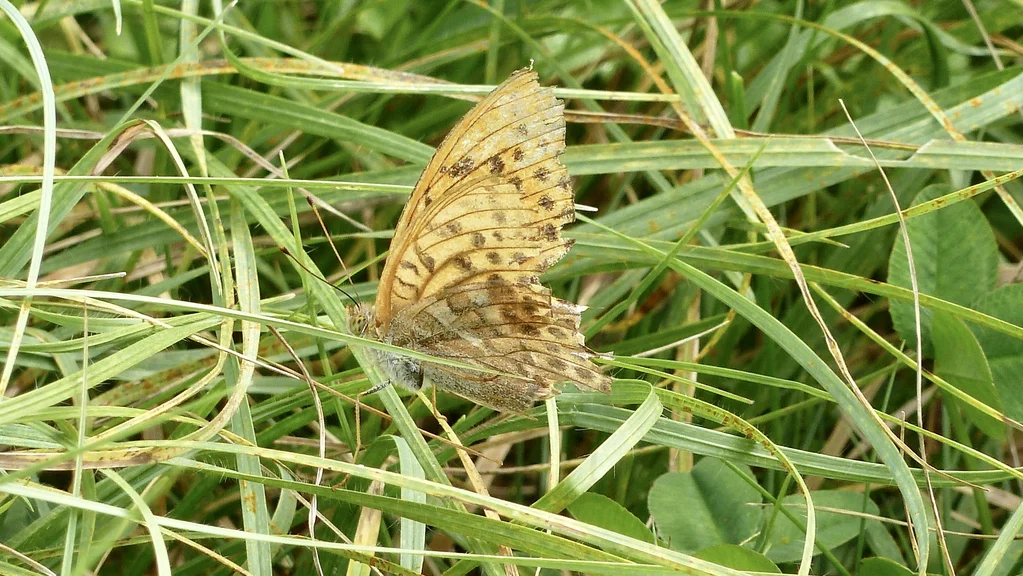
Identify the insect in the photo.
Argynnis paphia
